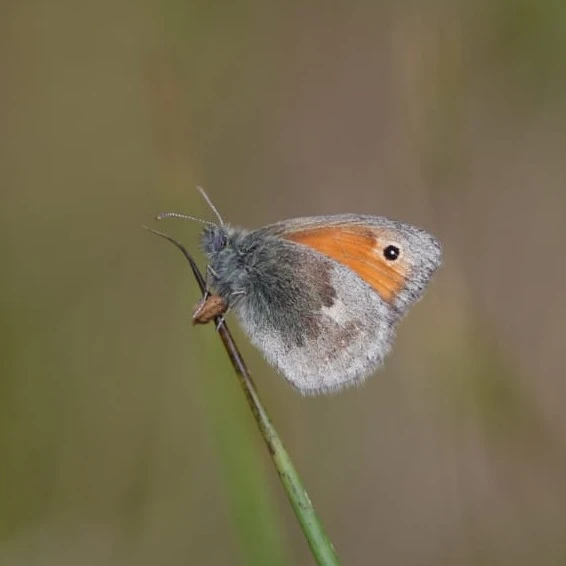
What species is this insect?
Coenonympha pamphilus
